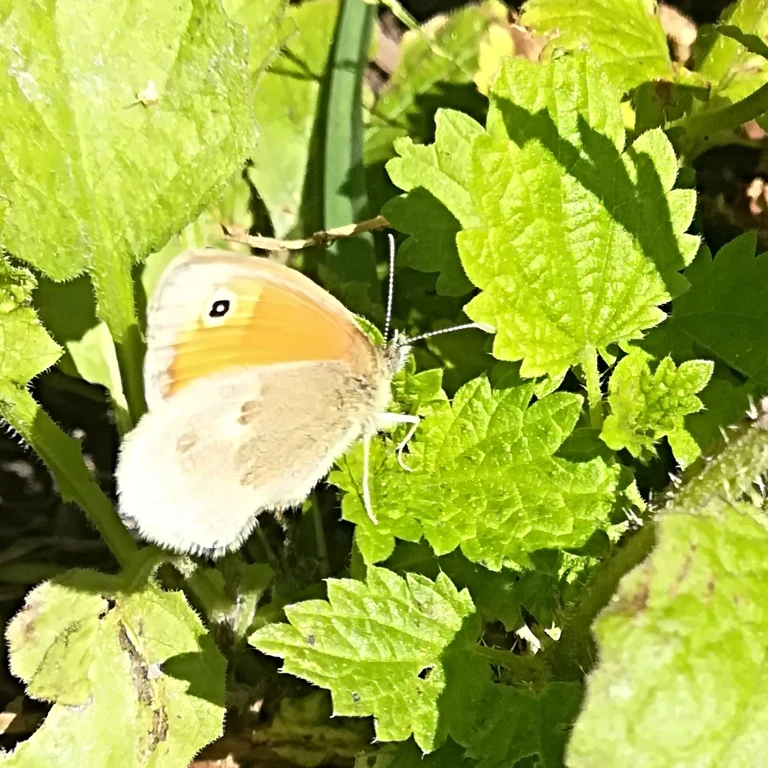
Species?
Coenonympha pamphilus
